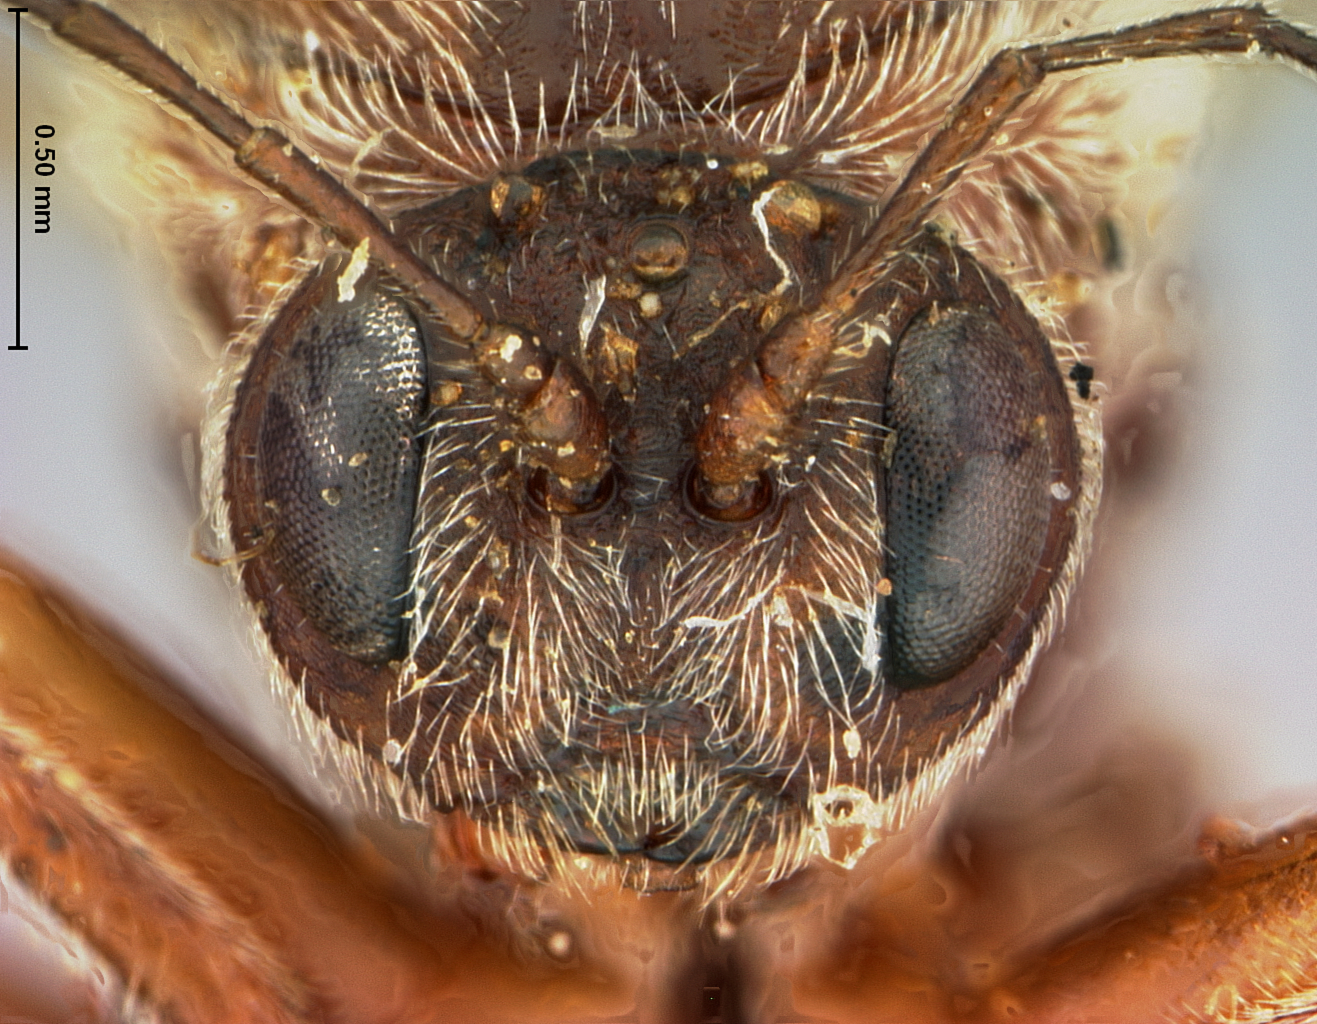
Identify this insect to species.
Cynips washingtonensis
